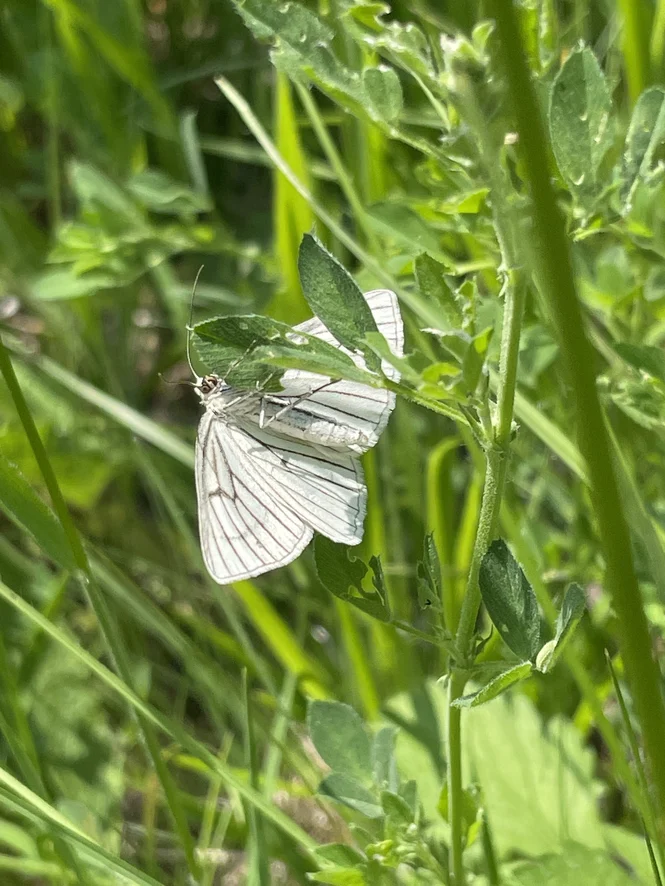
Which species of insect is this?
Siona lineata
